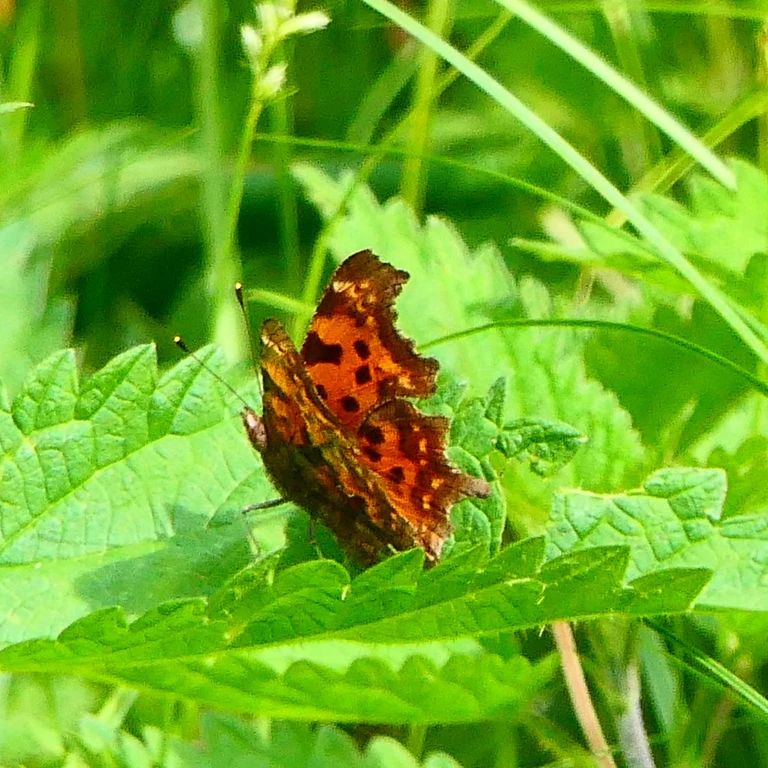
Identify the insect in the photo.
Polygonia c-album
